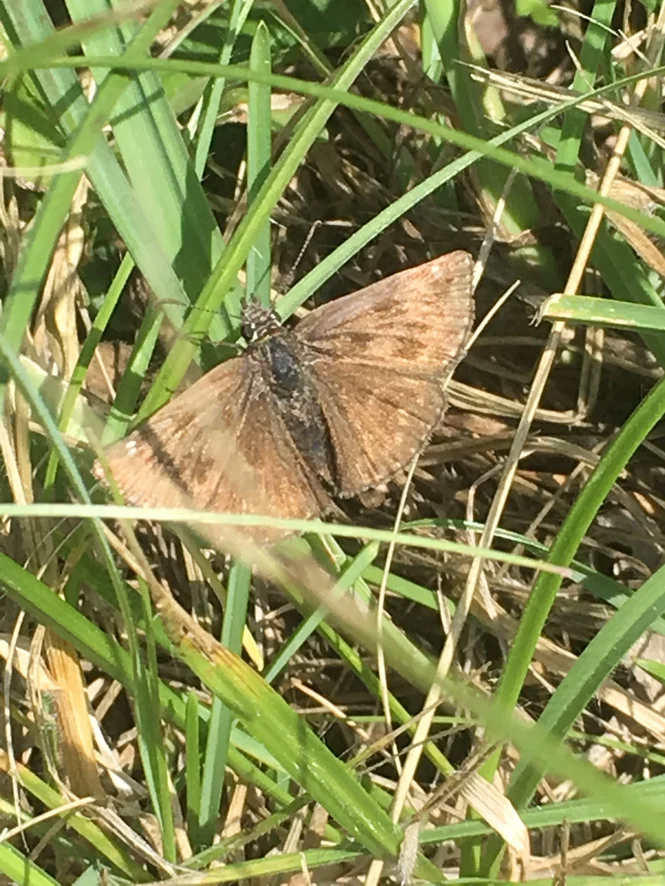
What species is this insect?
Erynnis tages
